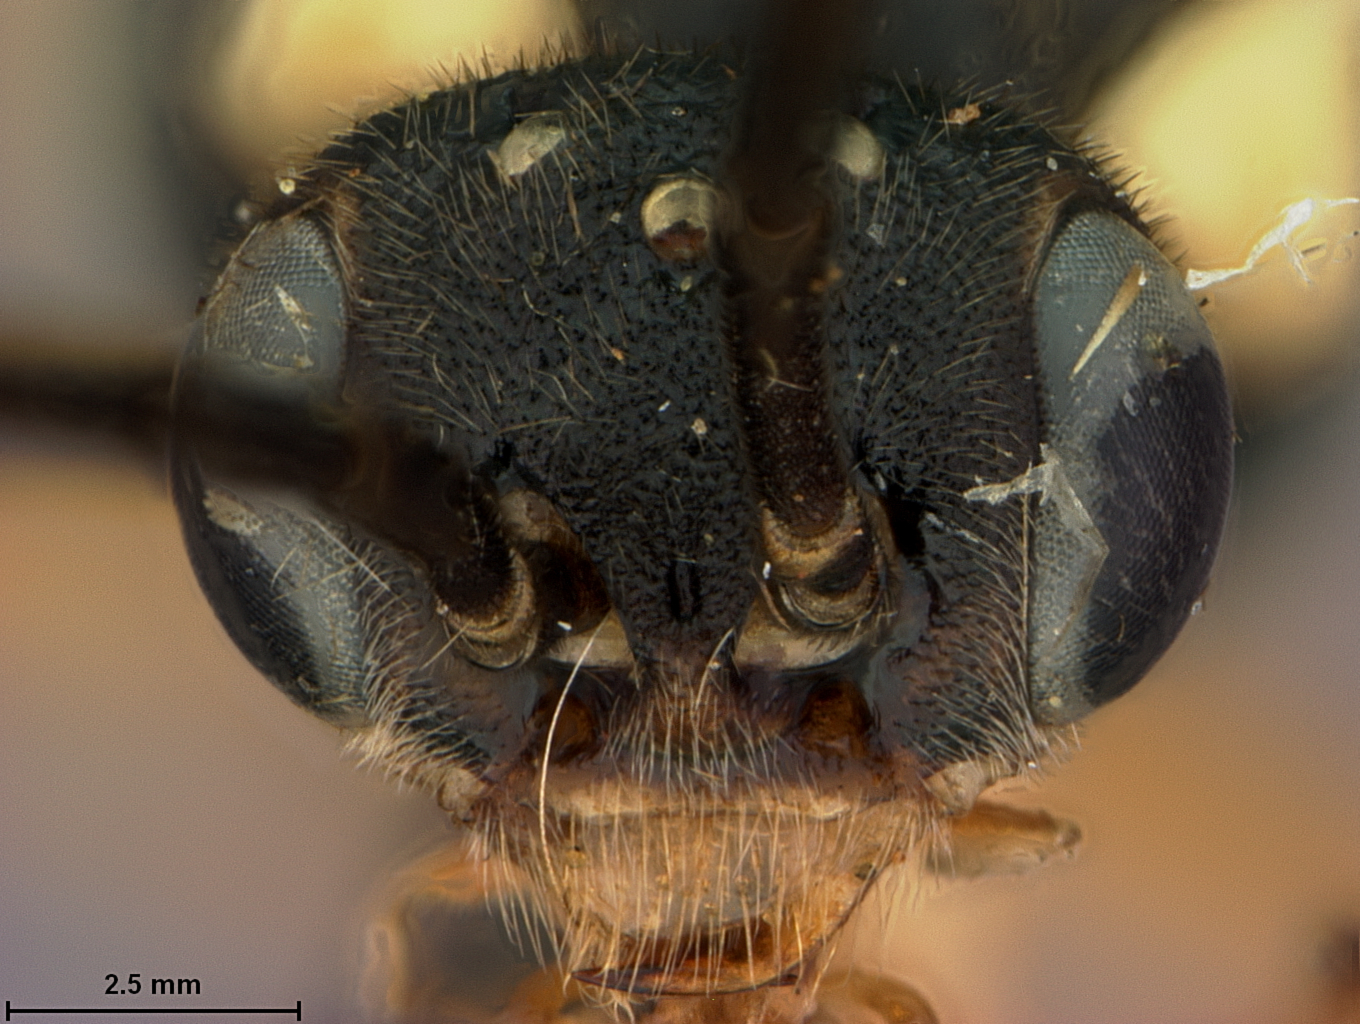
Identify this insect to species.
Pristiphora xanthotrachela
